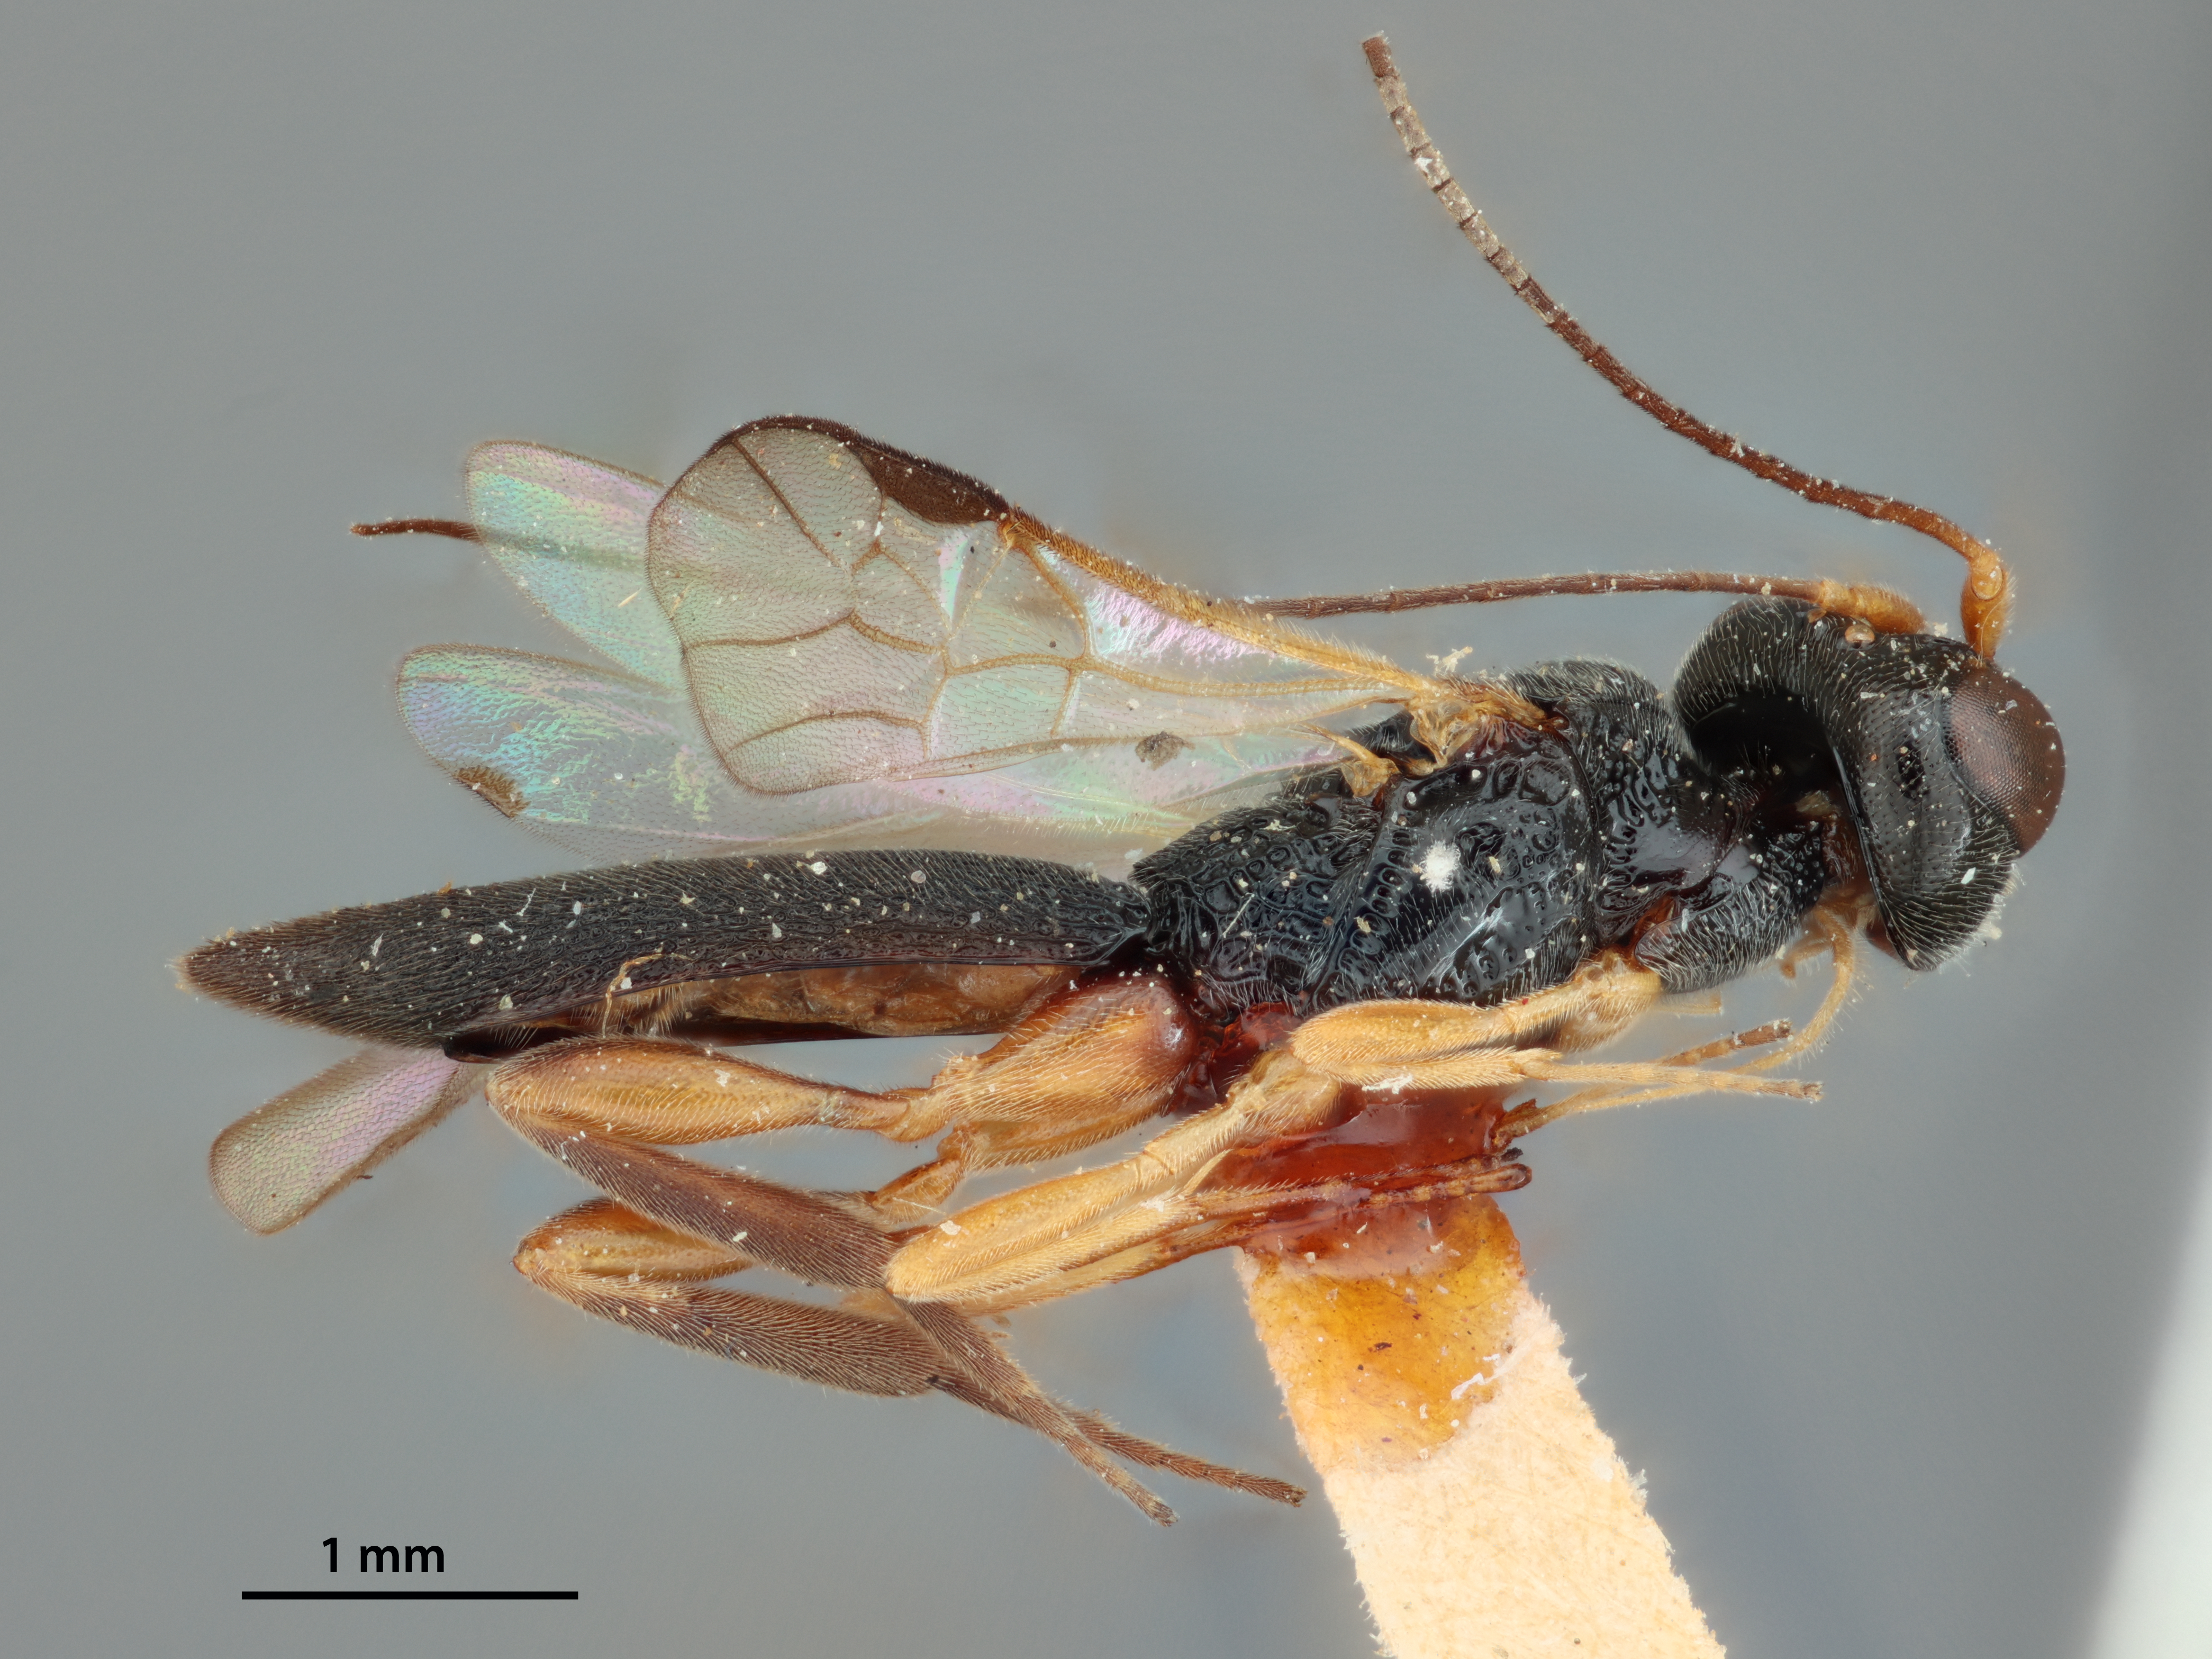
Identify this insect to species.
Megascogaster elongatus
